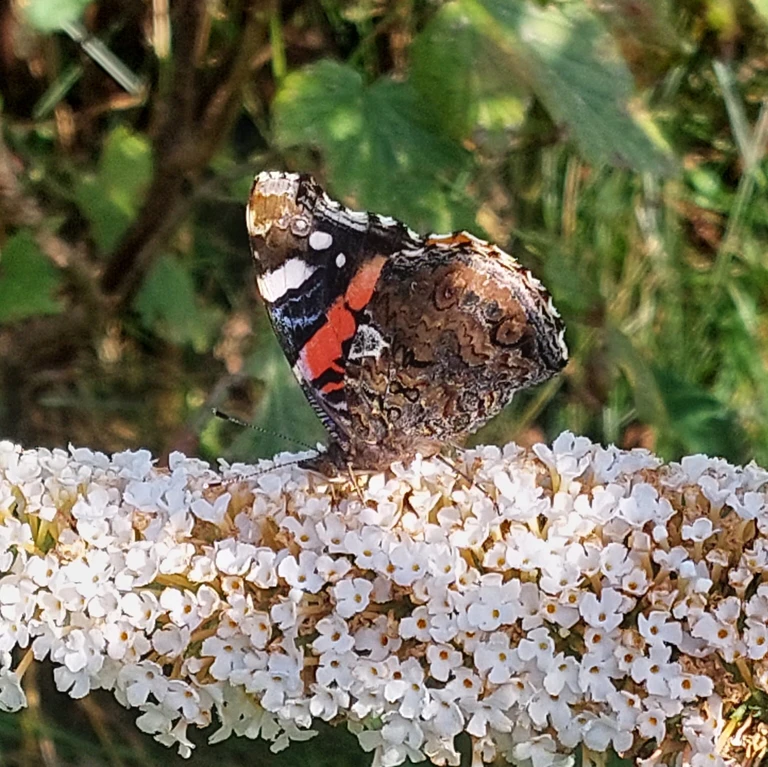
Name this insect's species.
Vanessa atalanta
